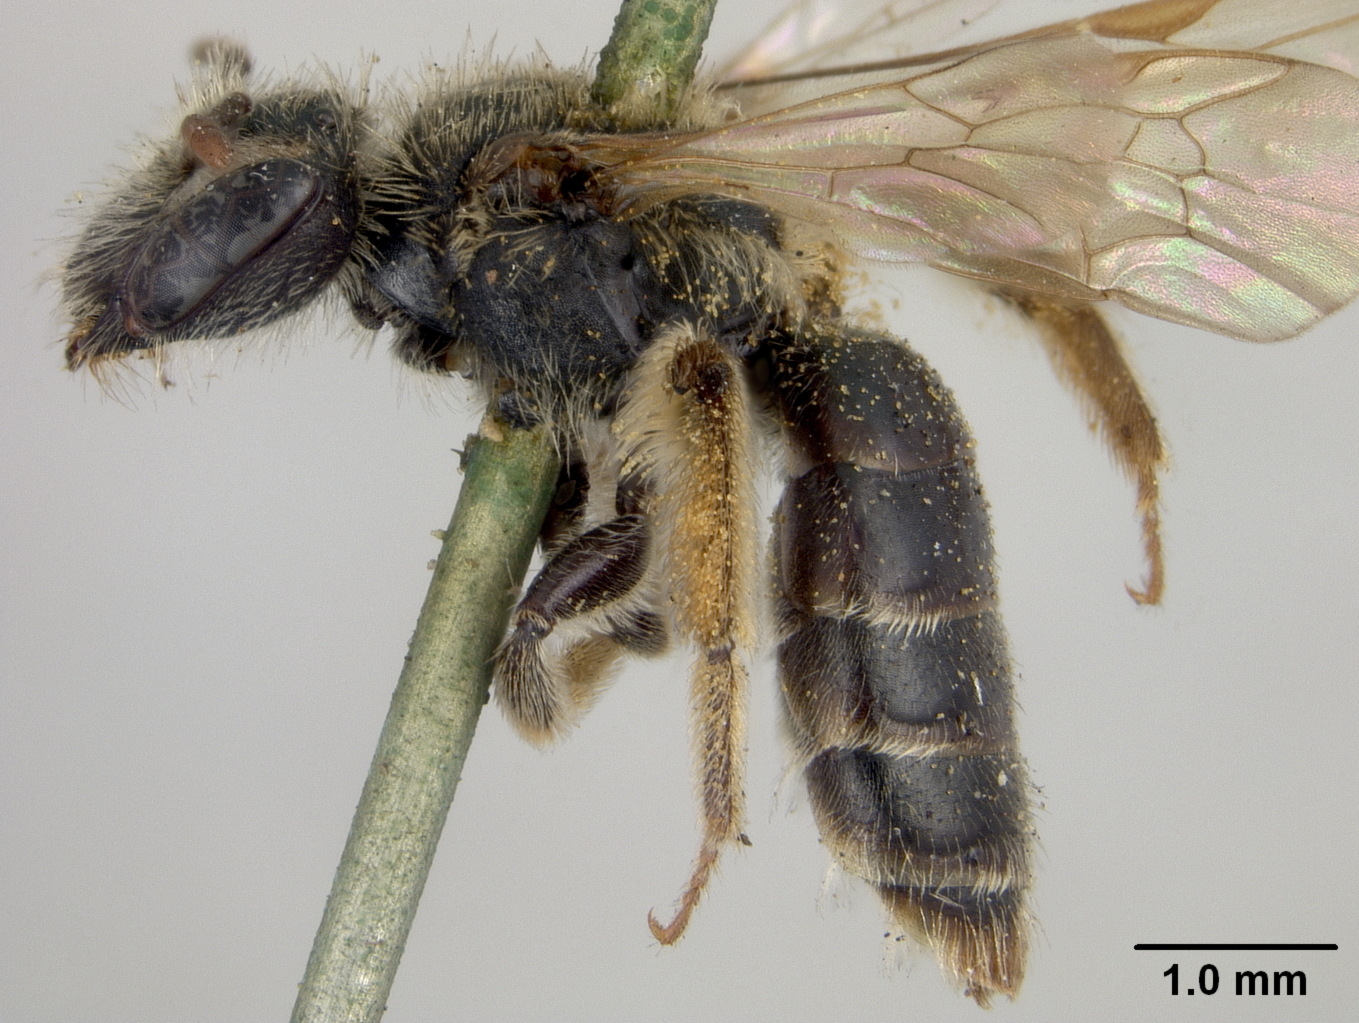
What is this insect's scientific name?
Andrena melanochroa
